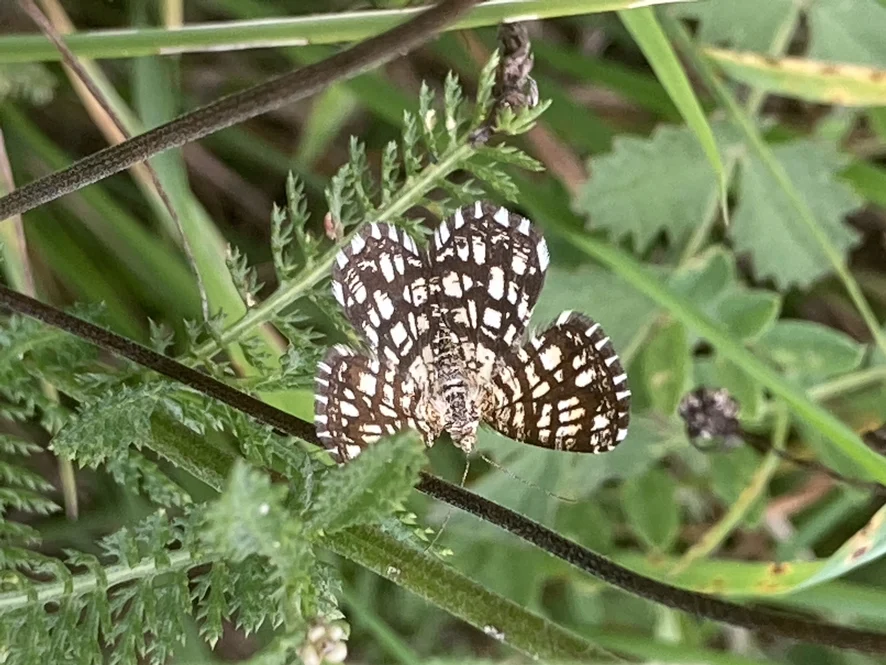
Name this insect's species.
Chiasmia clathrata
